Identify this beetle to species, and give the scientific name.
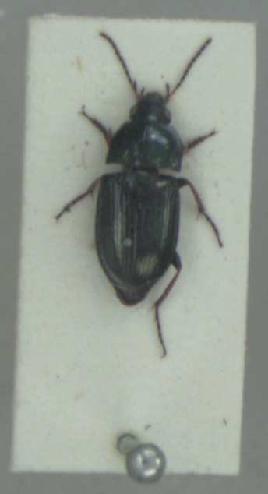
Amara plebeja
